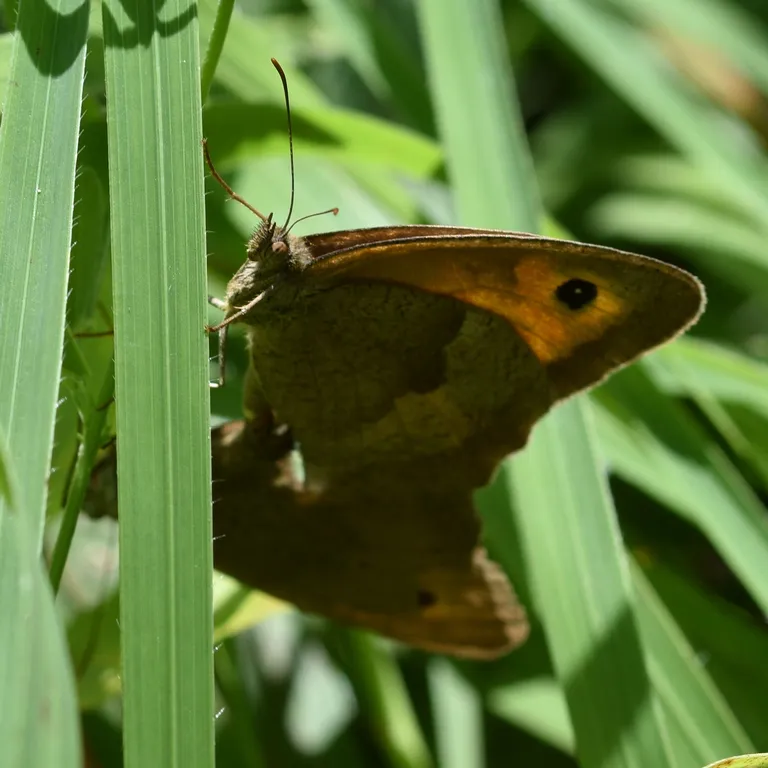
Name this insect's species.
Maniola jurtina
